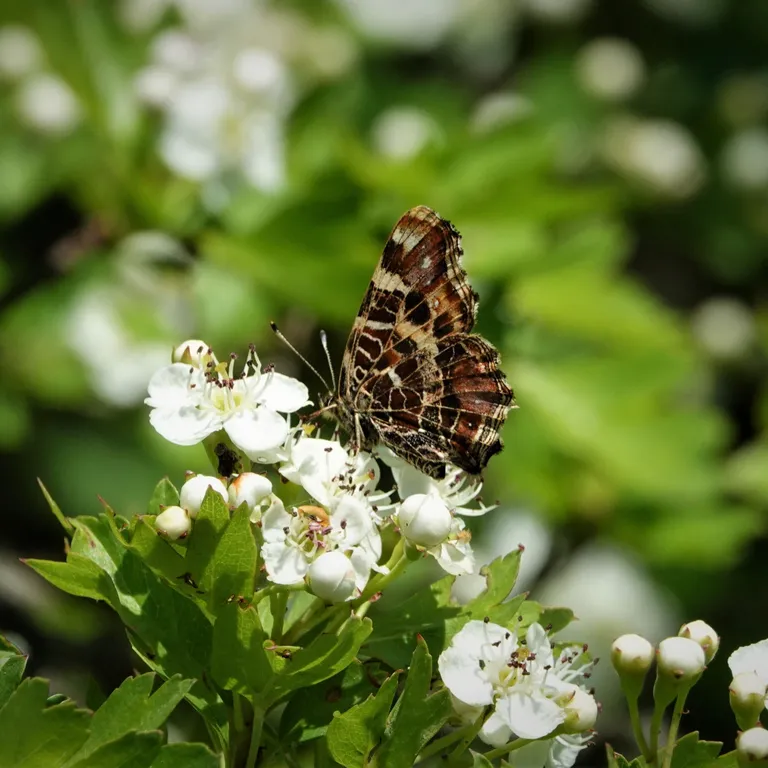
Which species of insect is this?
Araschnia levana
